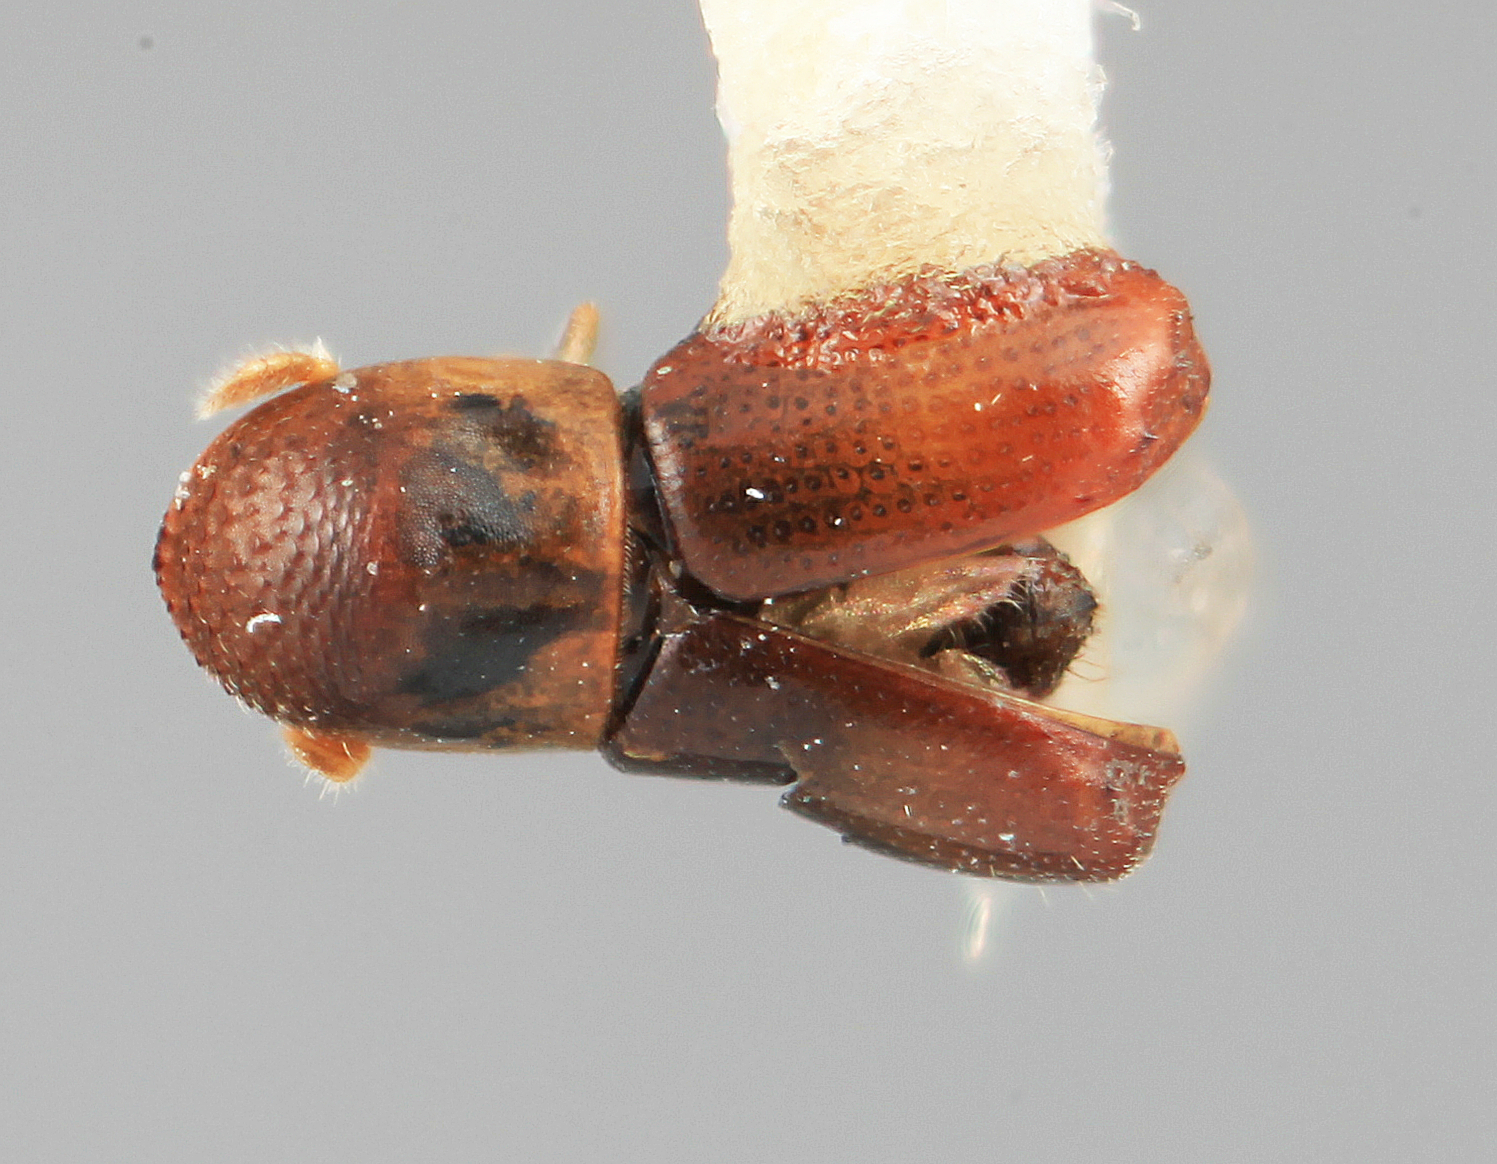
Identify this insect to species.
Microcorthylus degener
